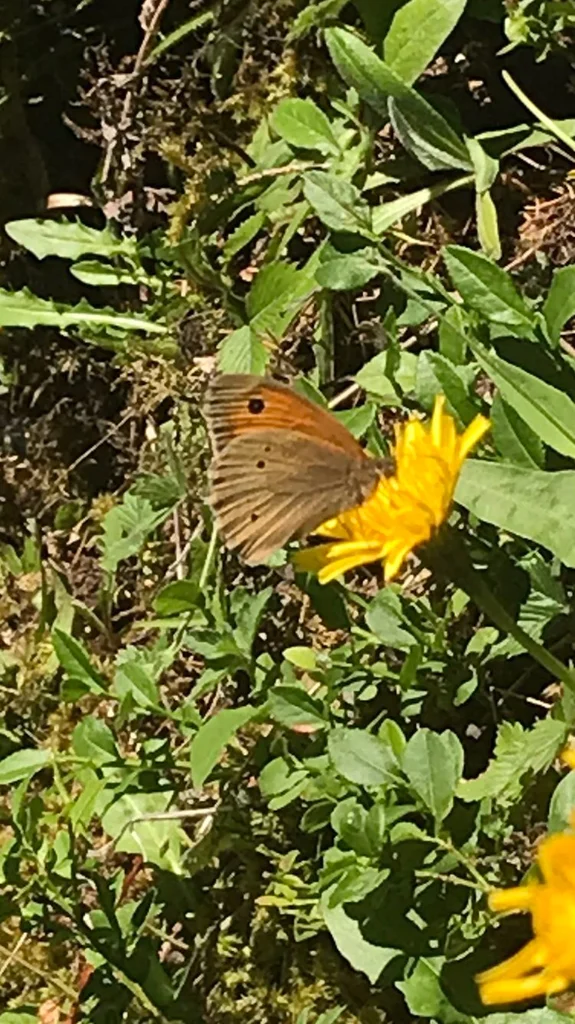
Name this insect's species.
Maniola jurtina
